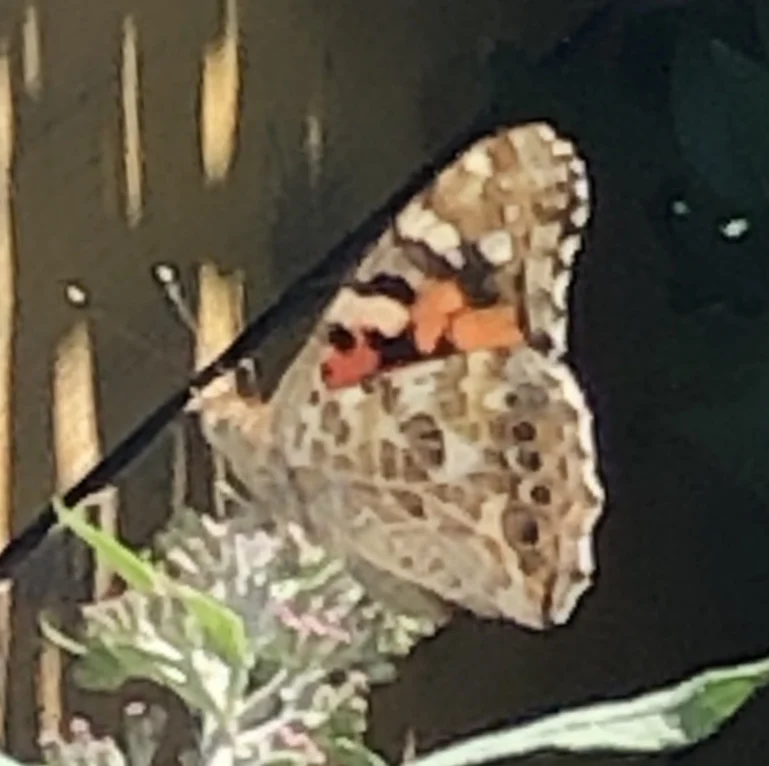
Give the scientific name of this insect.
Vanessa cardui
